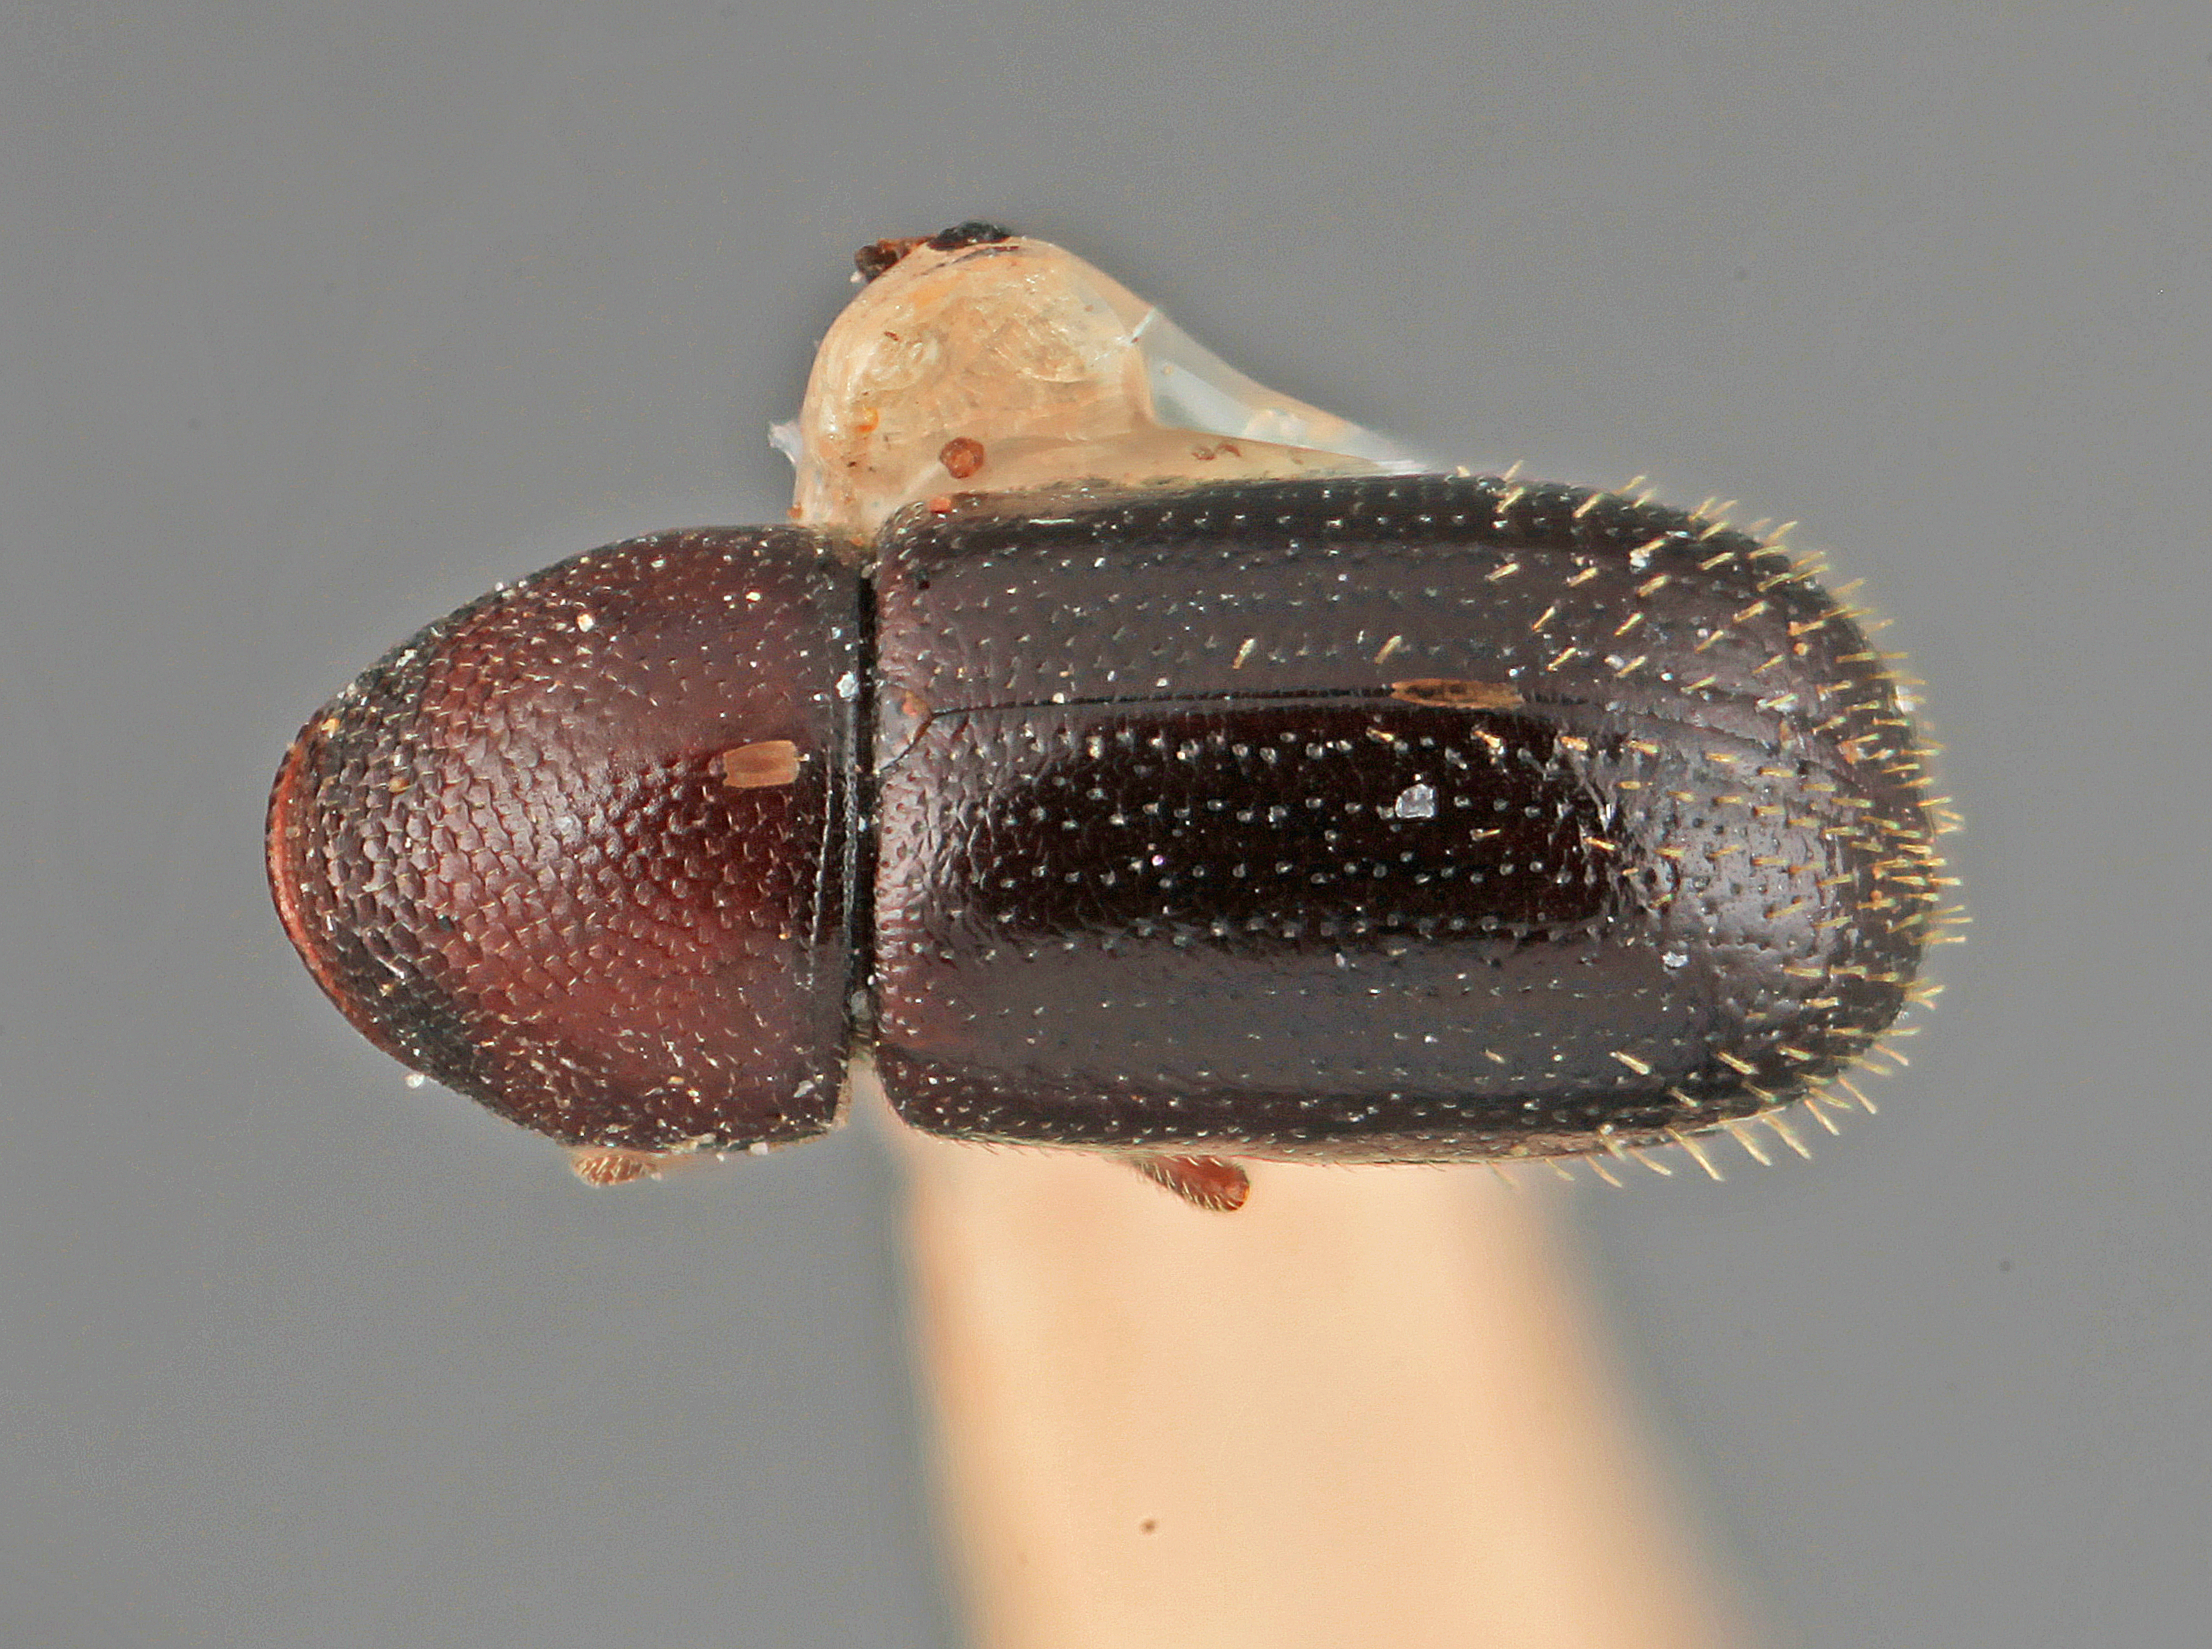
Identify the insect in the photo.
Araptus mucunavorus
